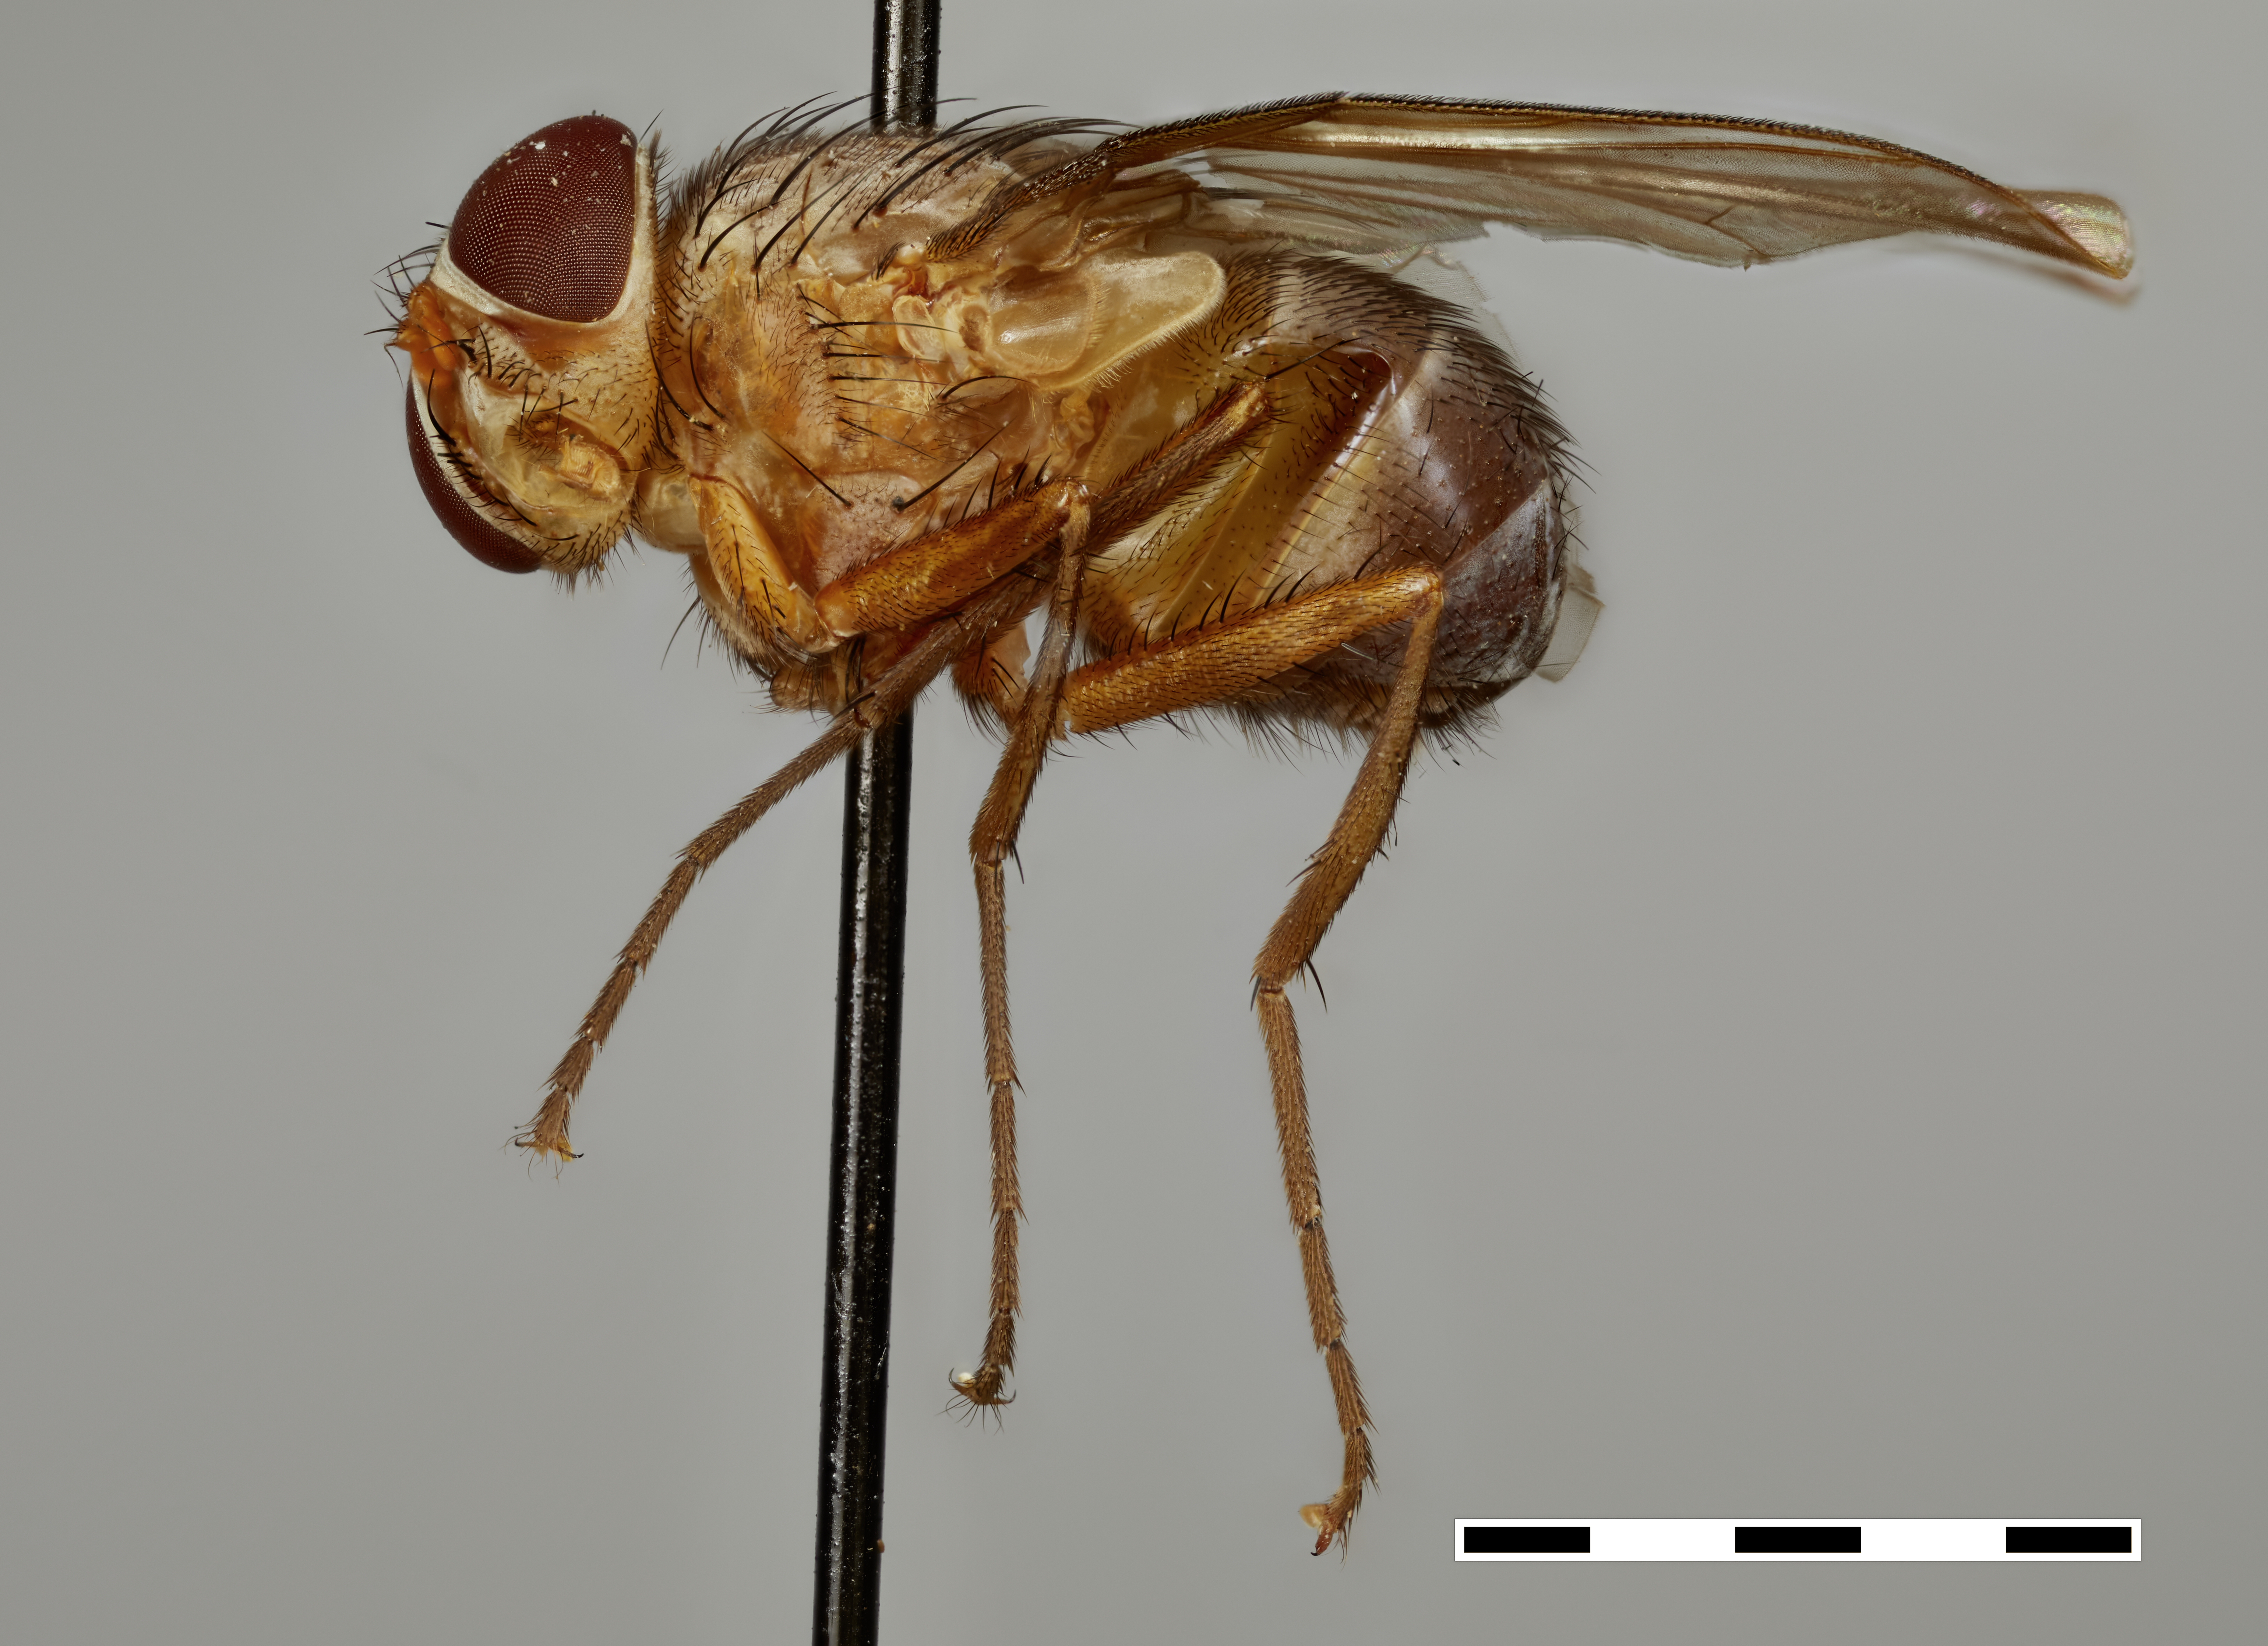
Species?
Ormiophasia busckii
